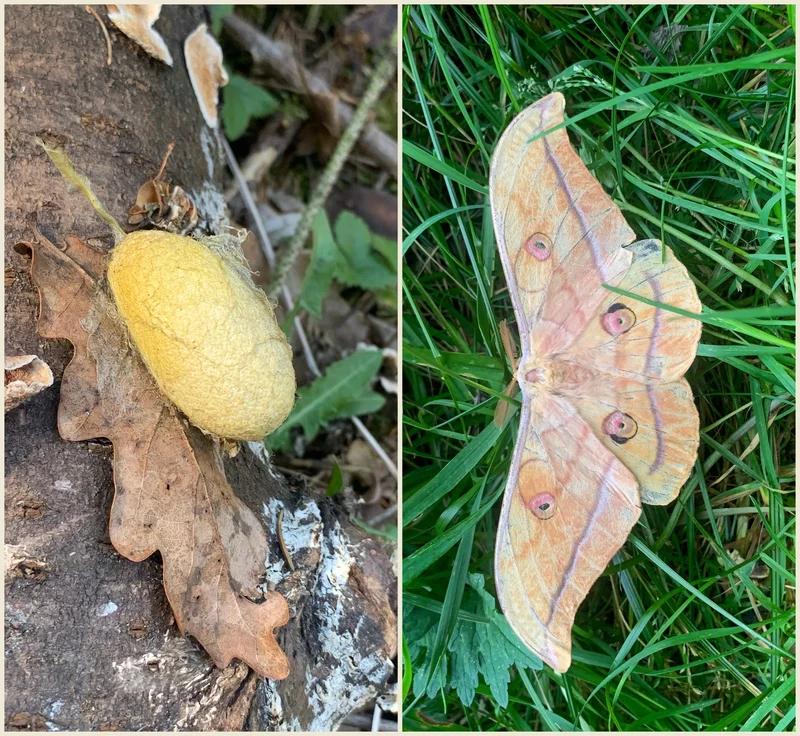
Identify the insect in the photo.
Antheraea yamamai
